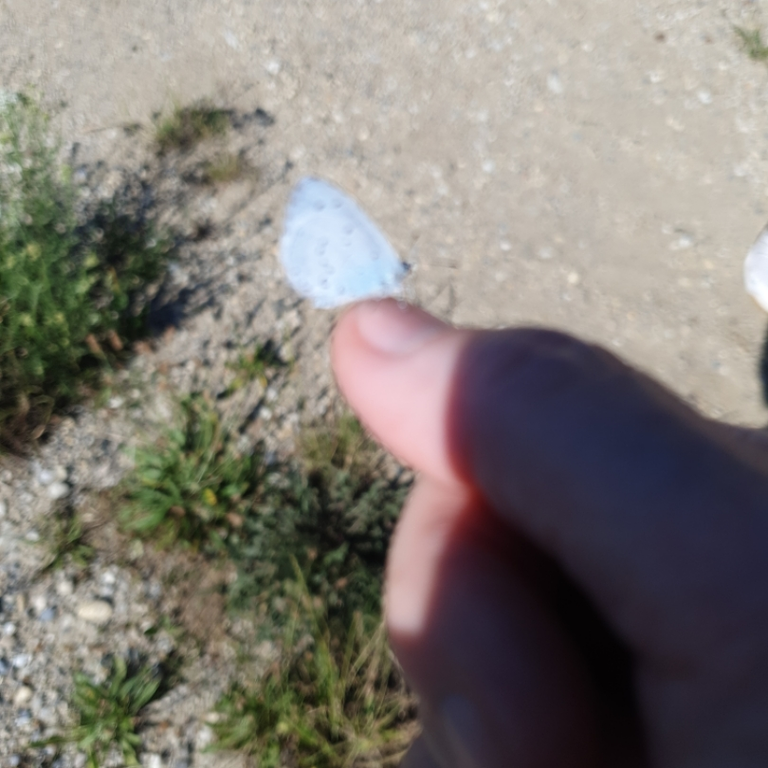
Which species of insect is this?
Celastrina argiolus
